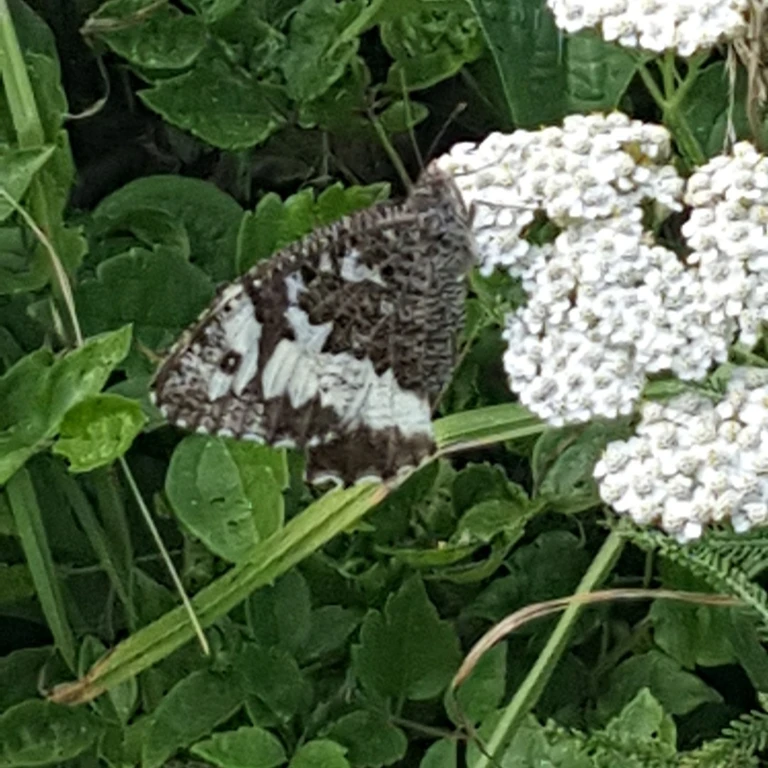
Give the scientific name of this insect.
Brintesia circe
